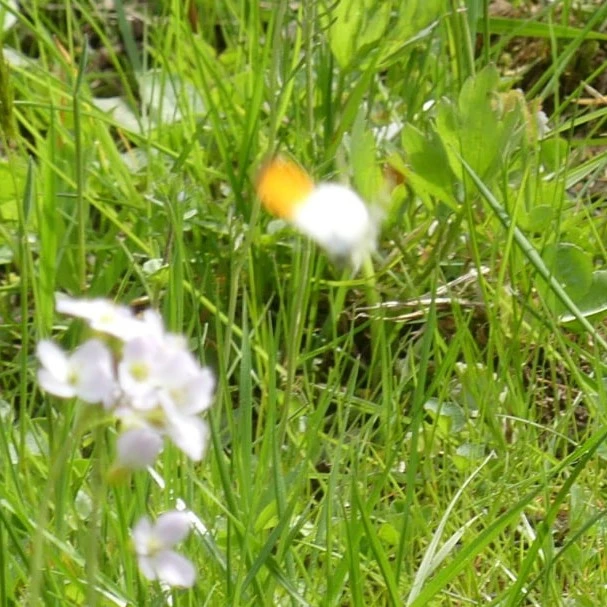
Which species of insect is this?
Anthocharis cardamines
